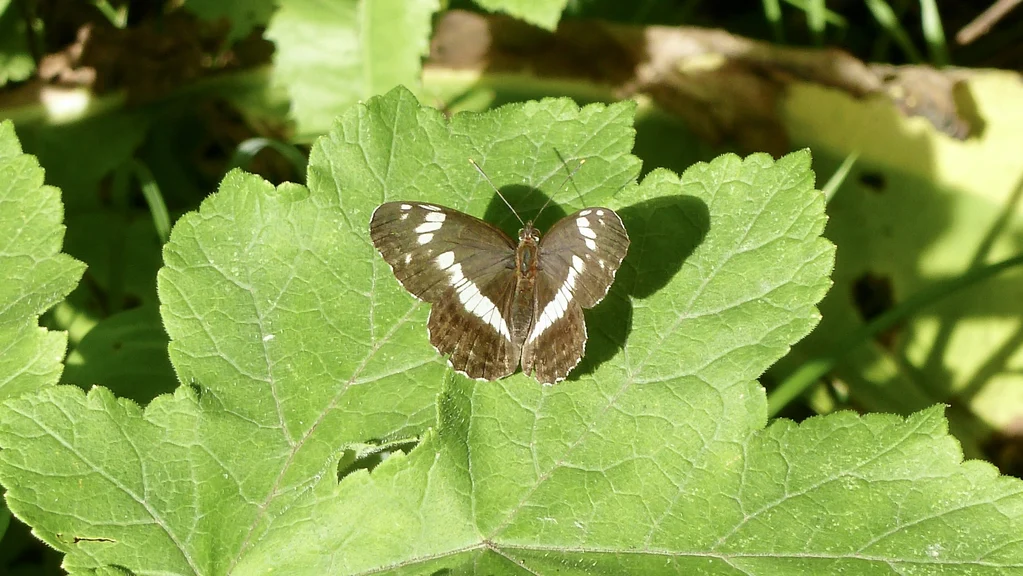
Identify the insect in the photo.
Limenitis camilla (also Ladoga camilla)
